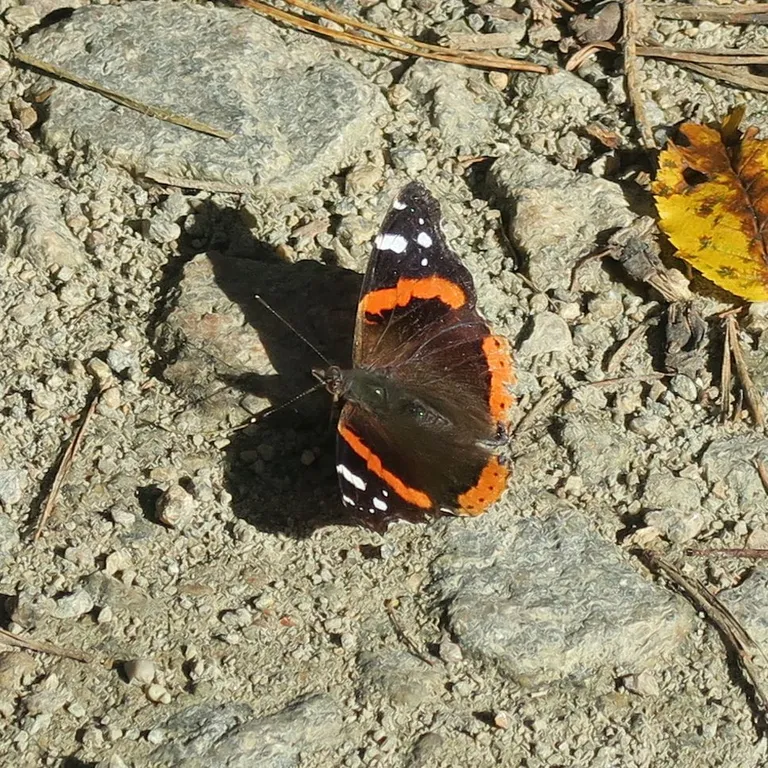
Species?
Vanessa atalanta
